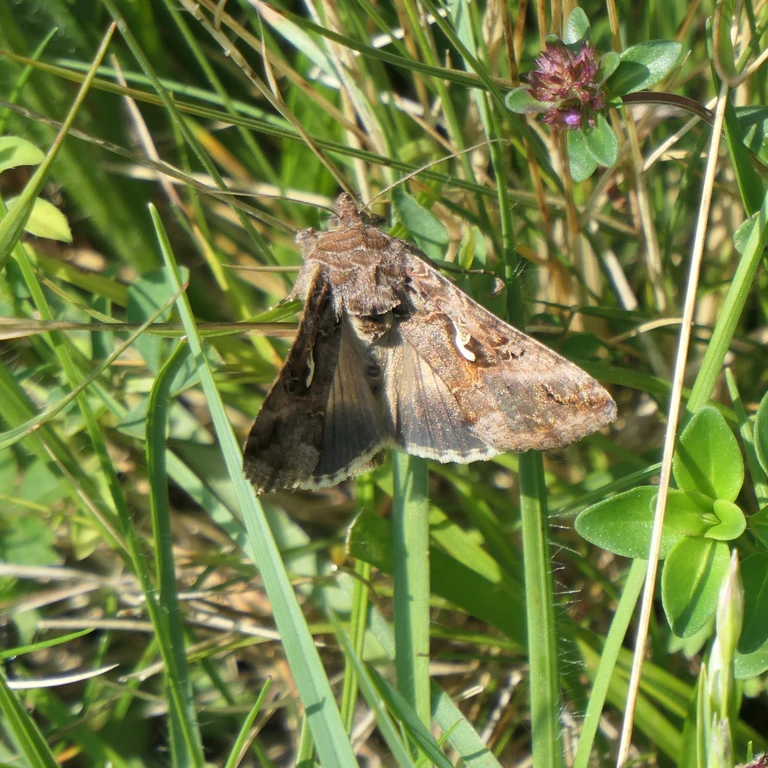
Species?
Autographa gamma
